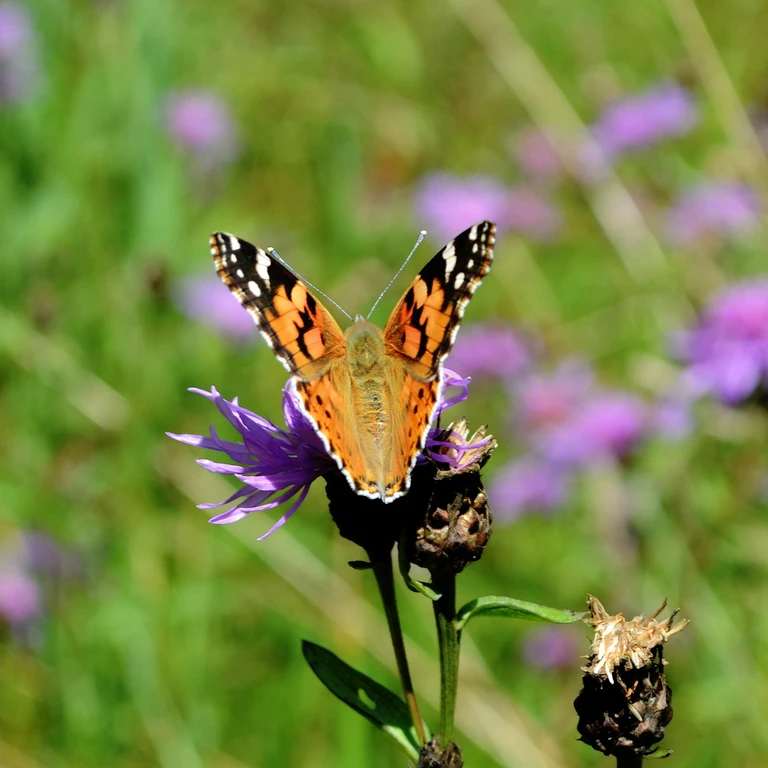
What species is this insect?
Vanessa cardui
